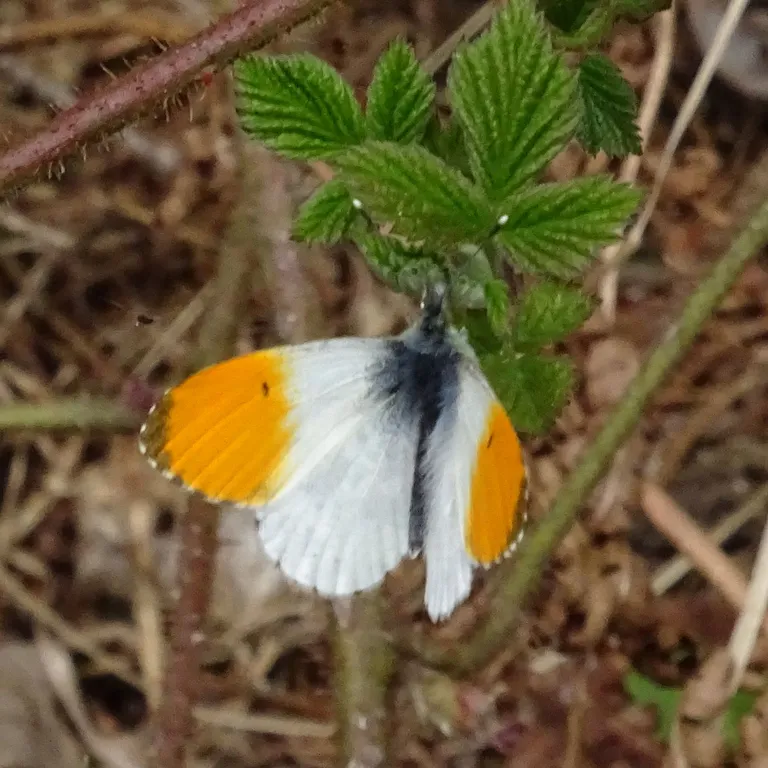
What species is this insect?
Anthocharis cardamines
